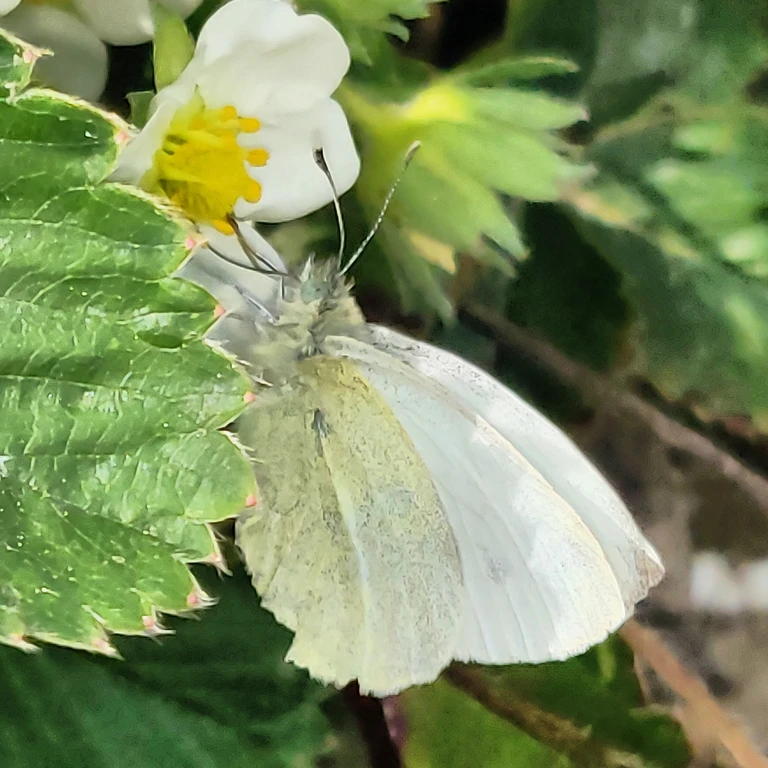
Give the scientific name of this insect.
Pieris rapae
